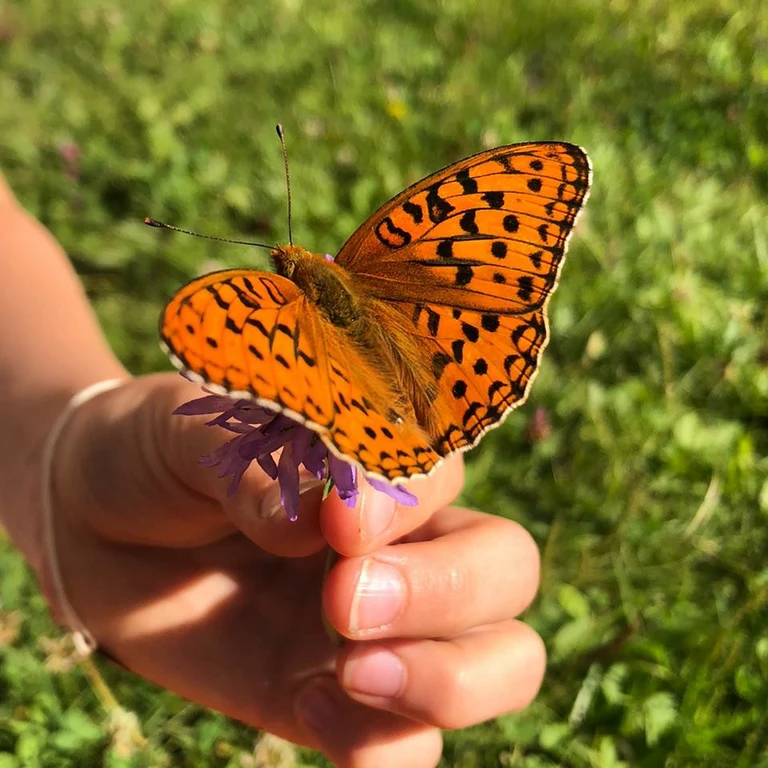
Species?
Fabriciana adippe
